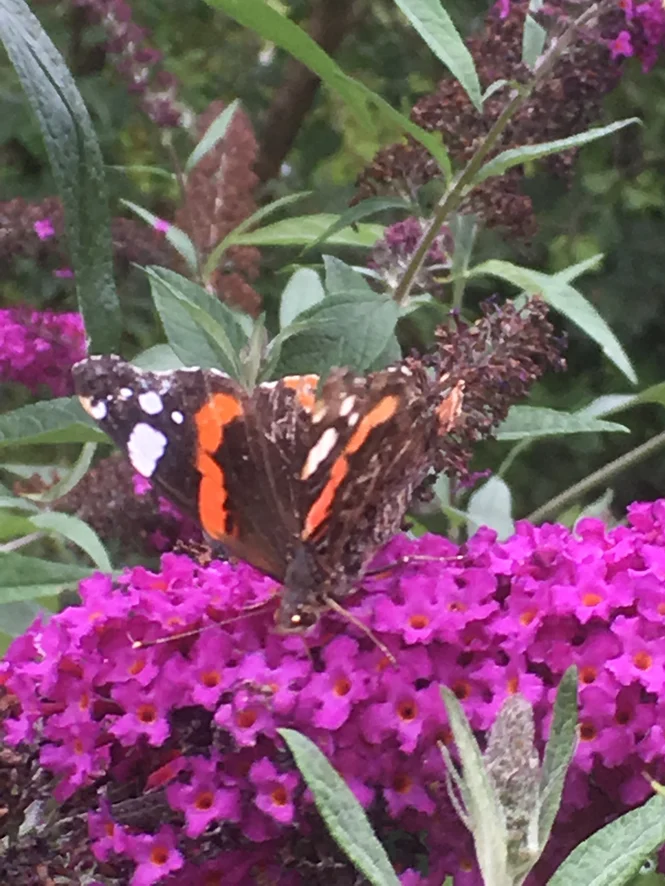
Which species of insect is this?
Vanessa atalanta
